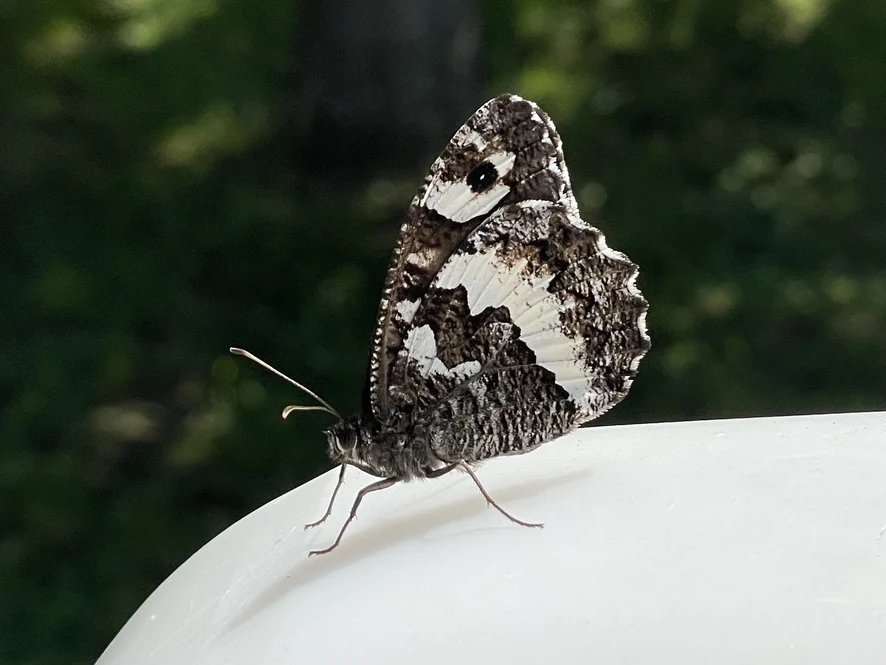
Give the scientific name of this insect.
Brintesia circe
